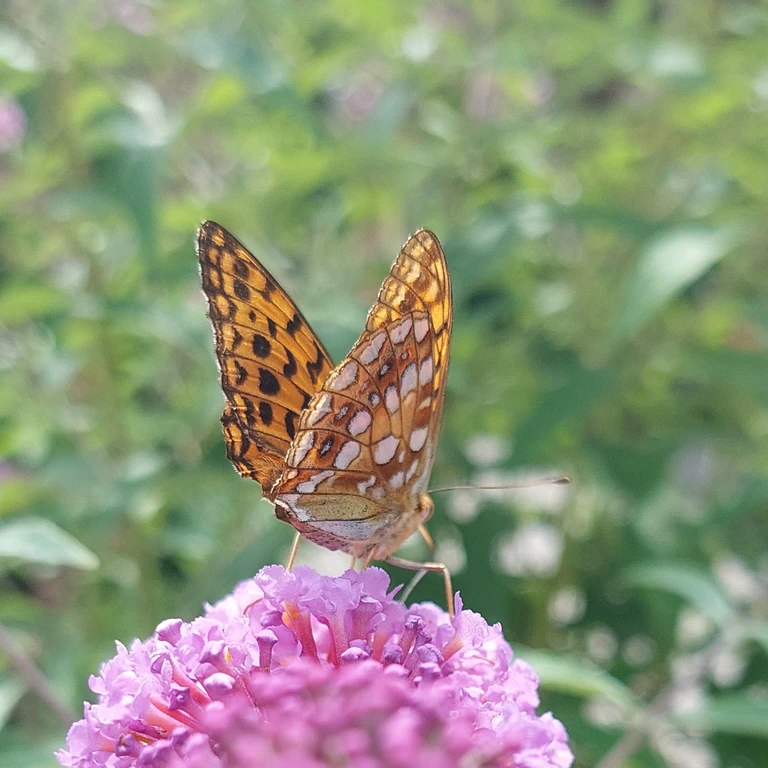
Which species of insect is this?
Fabriciana adippe
